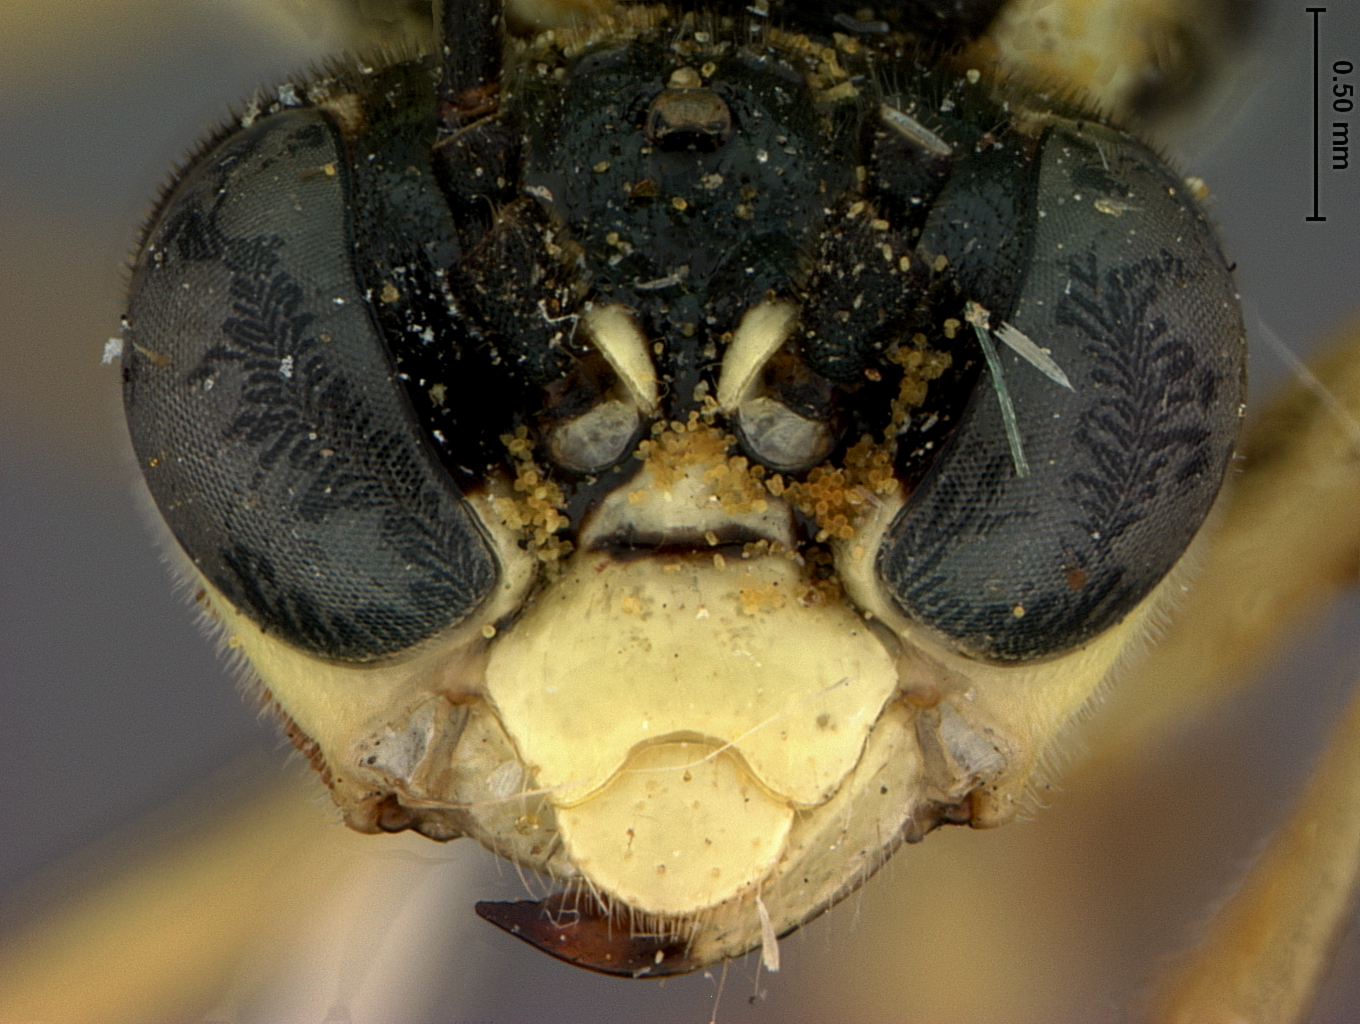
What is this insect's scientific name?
Tenthredo divergens
